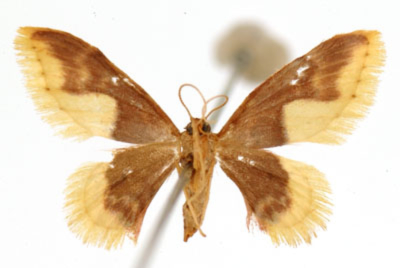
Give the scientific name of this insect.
Hyria maudina
